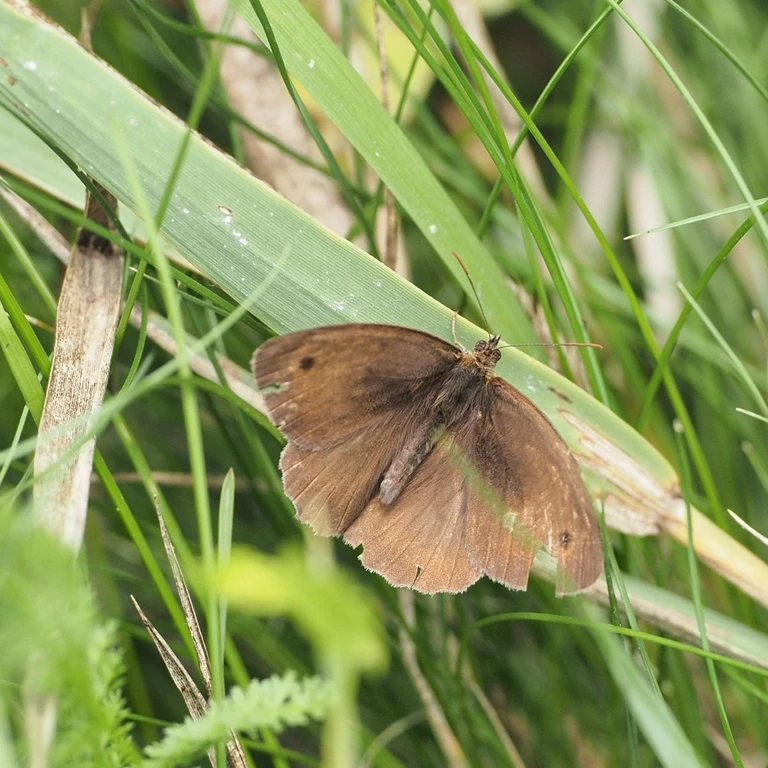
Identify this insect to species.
Maniola jurtina
